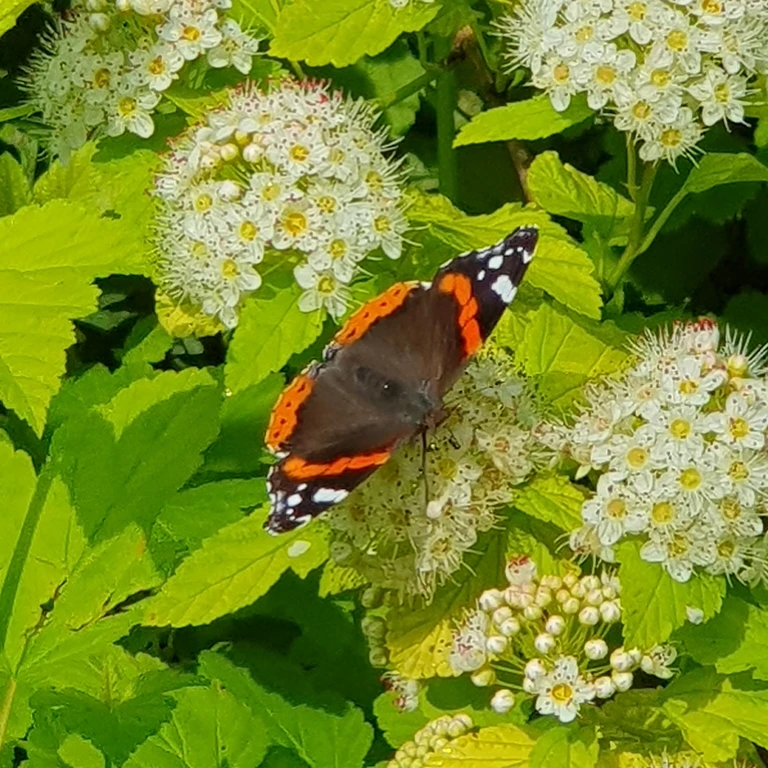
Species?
Vanessa atalanta
